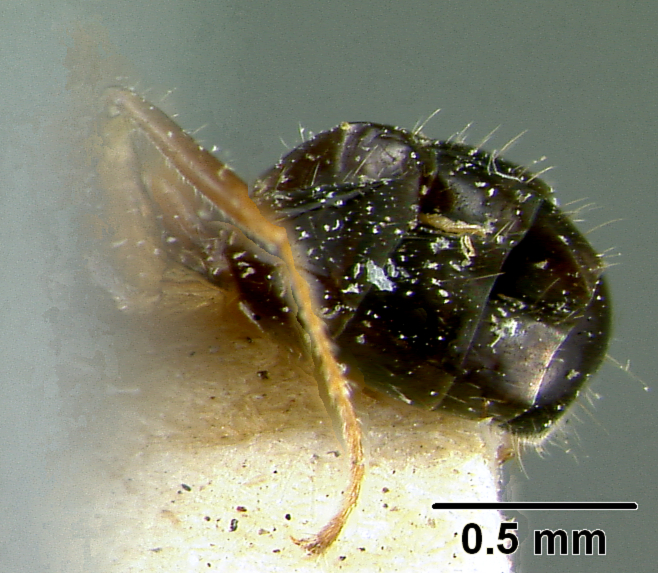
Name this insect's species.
Froggattella kirbyi
